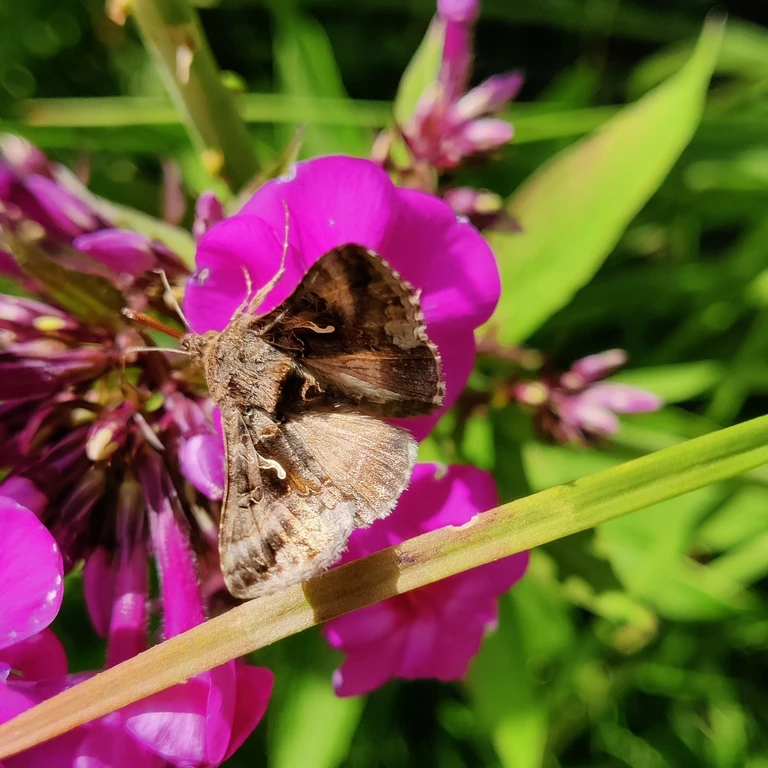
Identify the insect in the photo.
Autographa gamma
